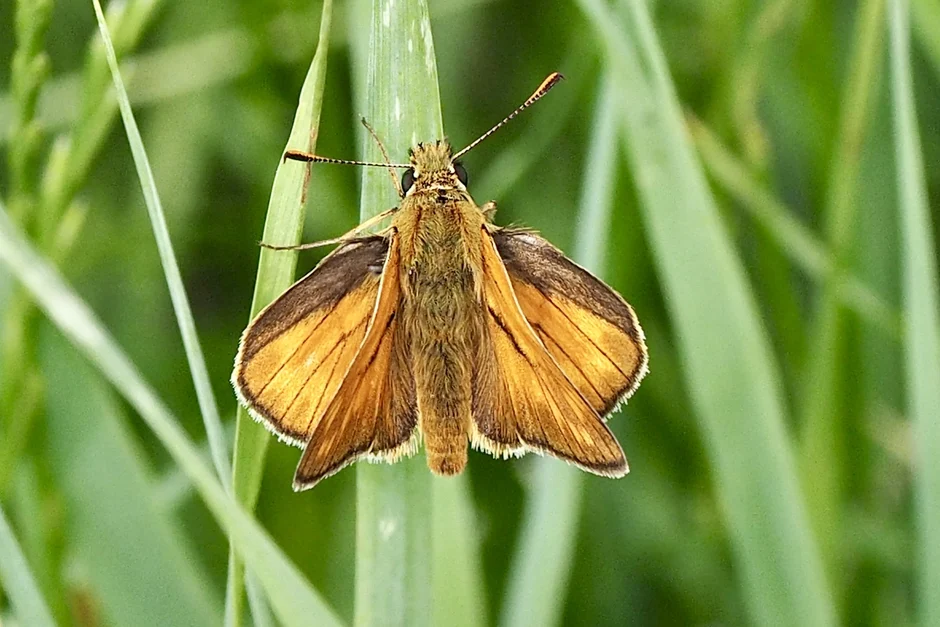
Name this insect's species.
Ochlodes sylvanus (also Ochlodes venata)
